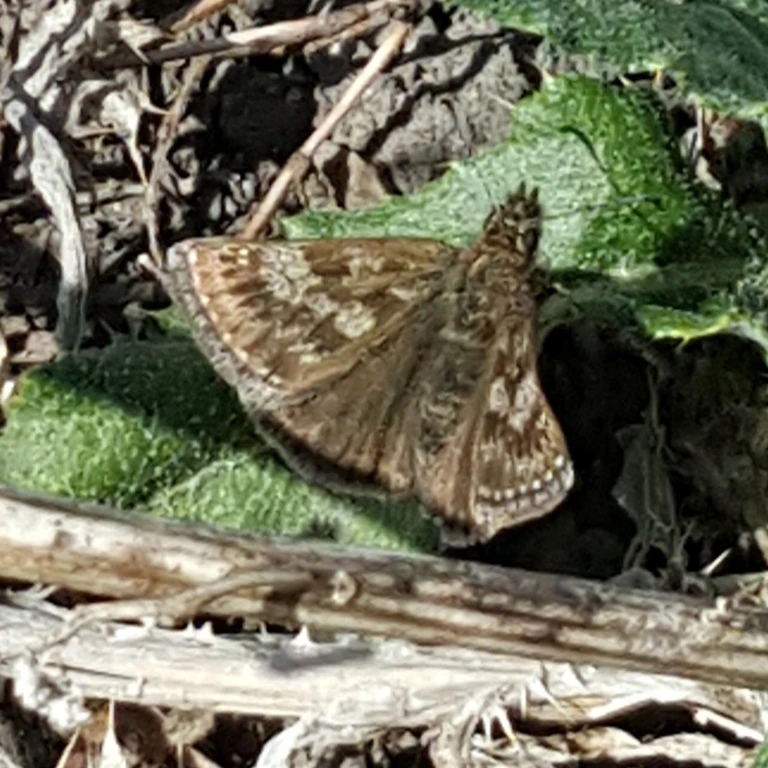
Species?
Erynnis tages
